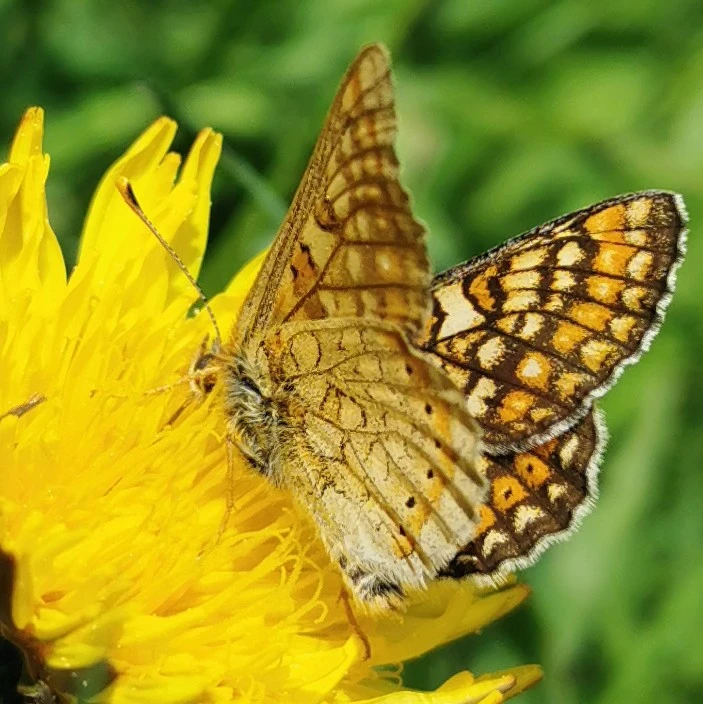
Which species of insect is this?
Euphydryas aurinia
